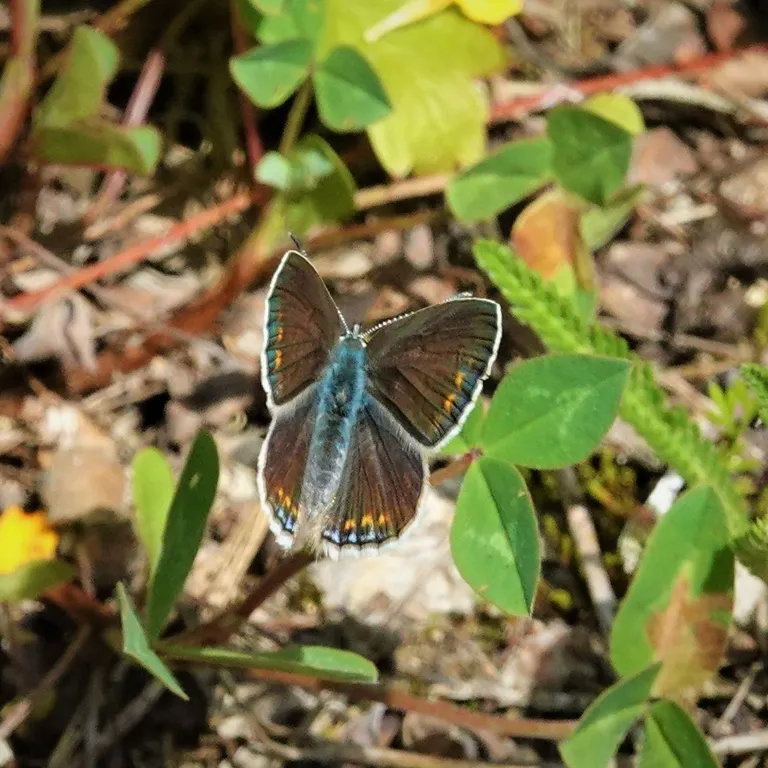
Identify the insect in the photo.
Polyommatus icarus
